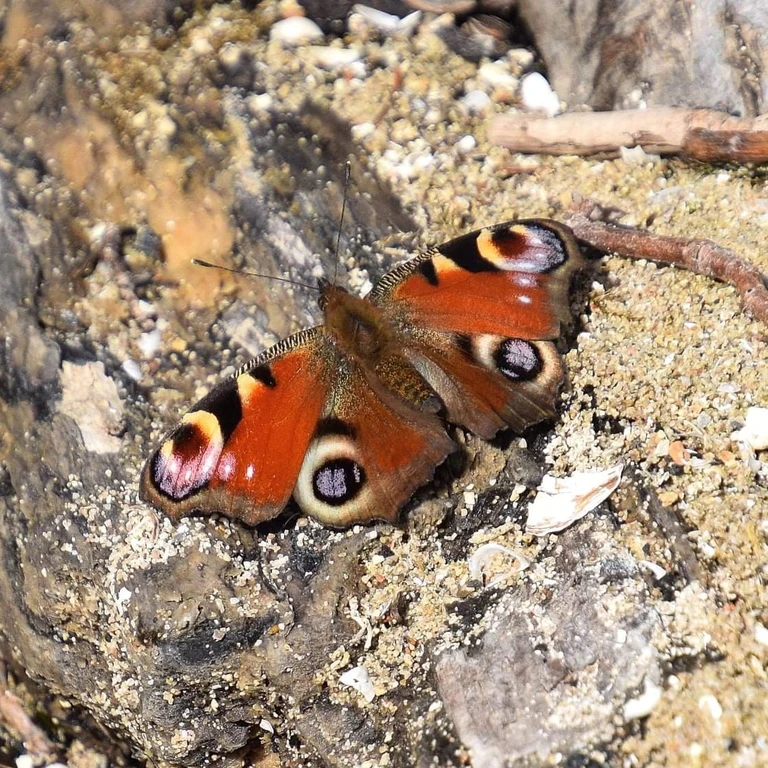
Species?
Aglais io
